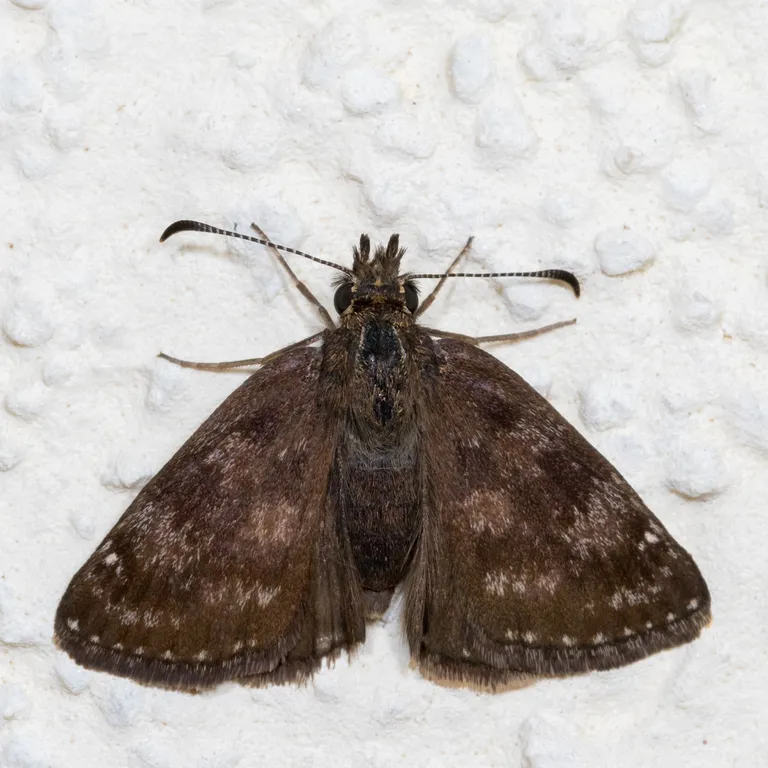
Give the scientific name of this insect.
Erynnis tages
